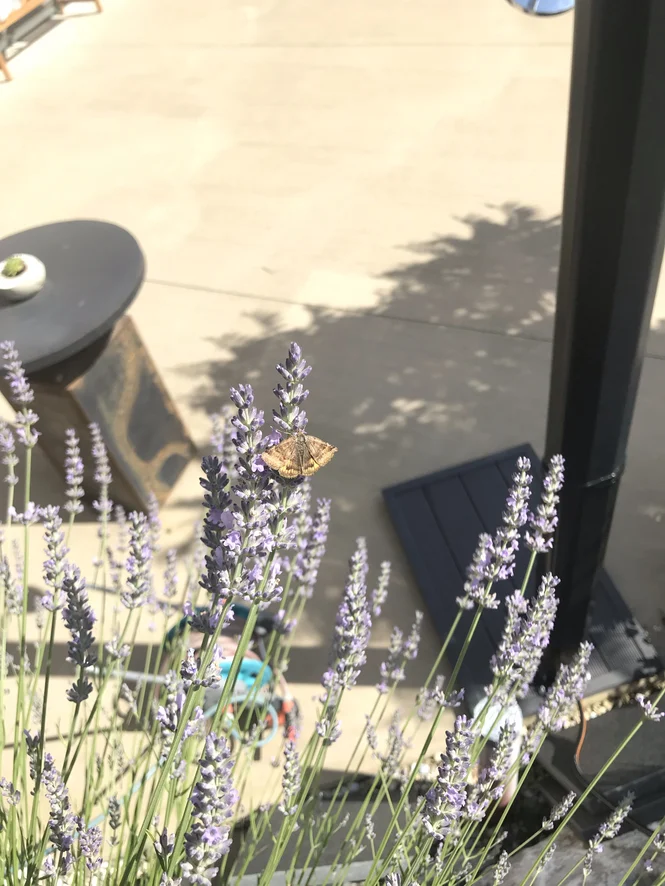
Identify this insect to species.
Euclidia glyphica
